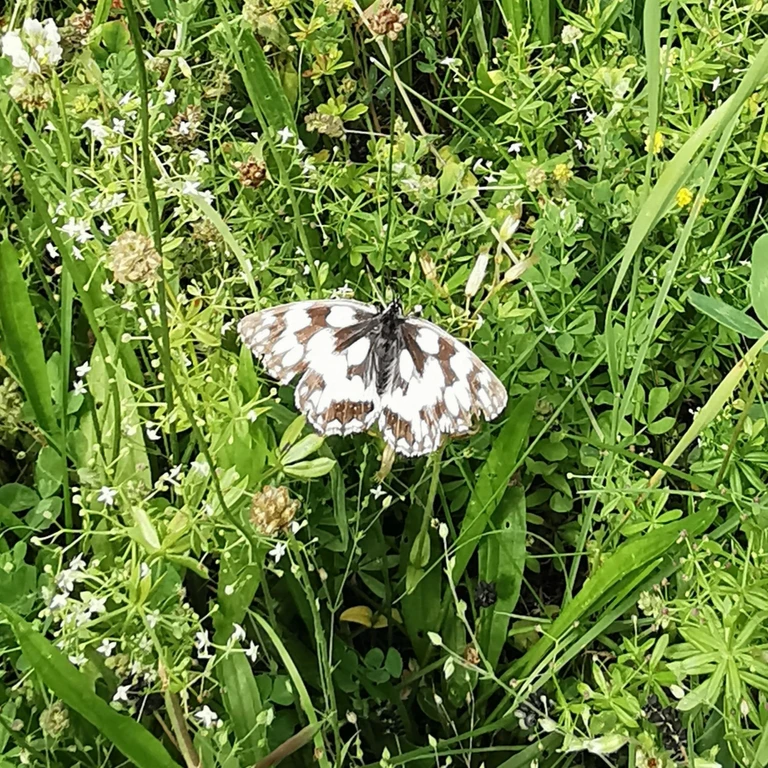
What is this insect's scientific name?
Melanargia galathea
